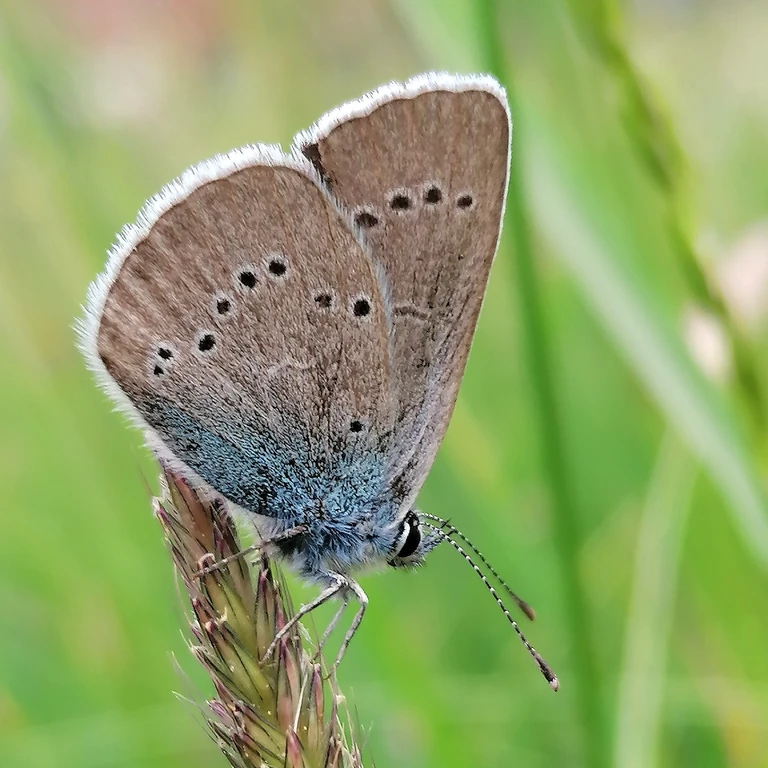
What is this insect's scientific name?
Cyaniris semiargus
